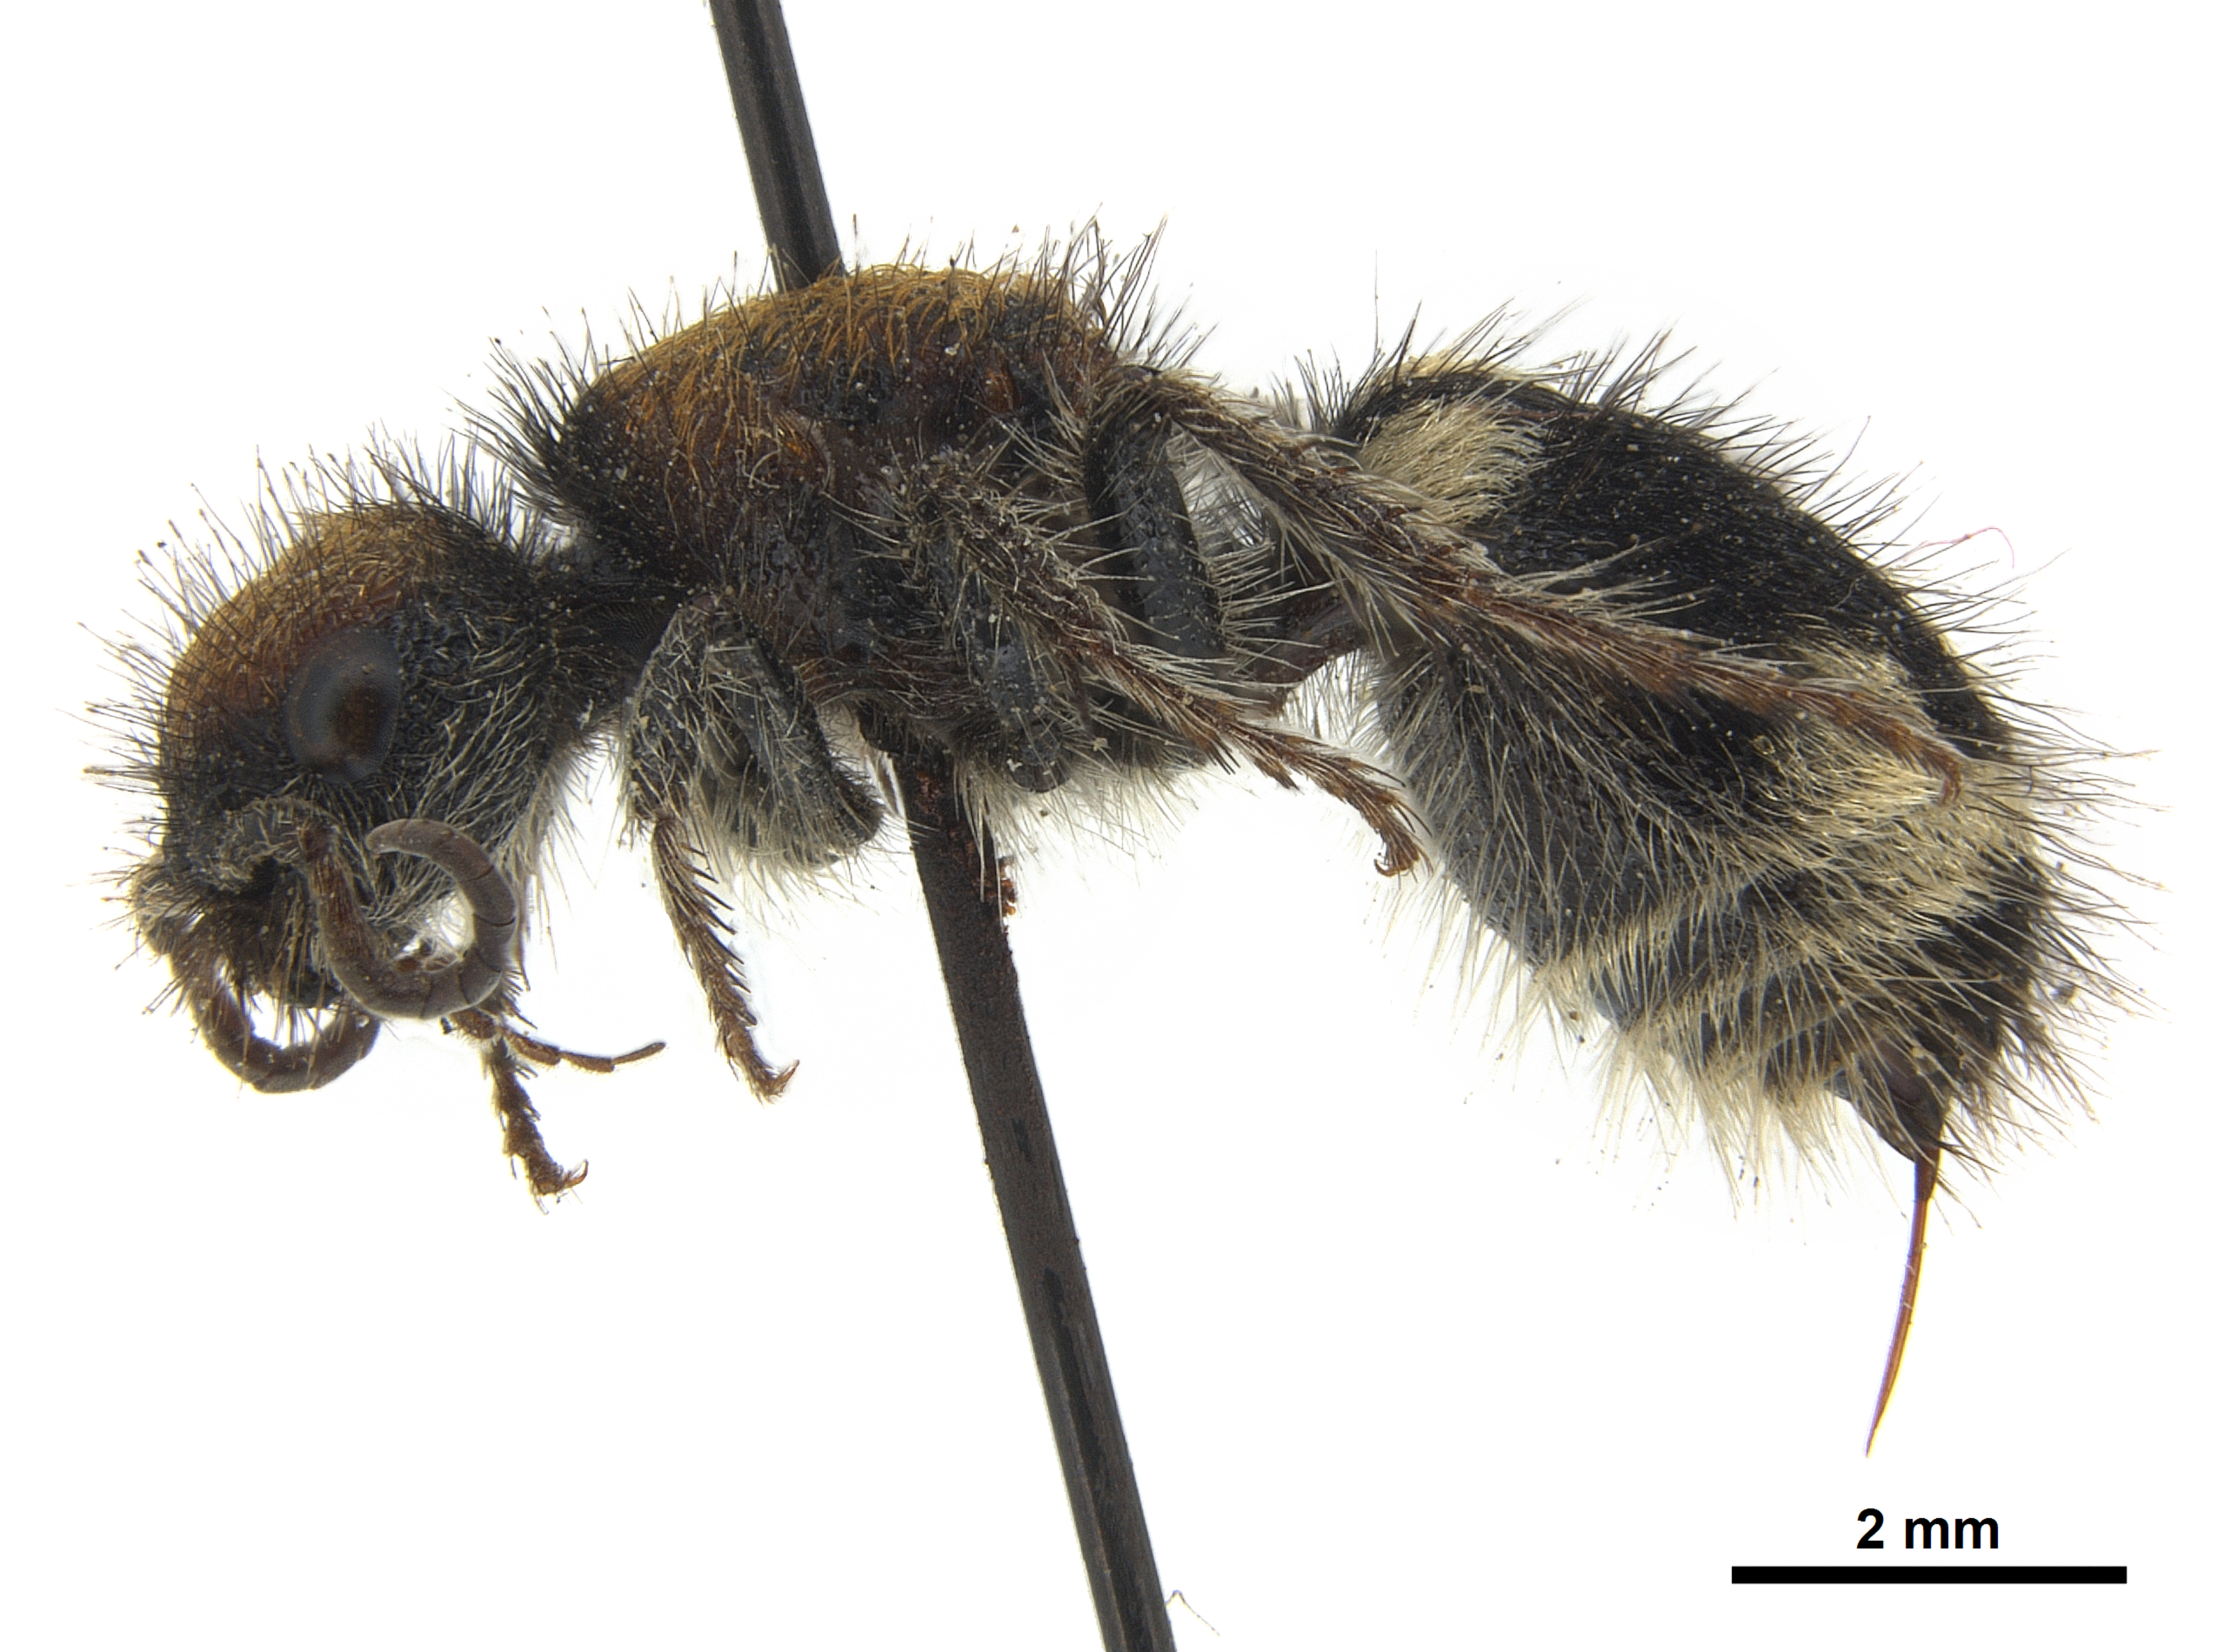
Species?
Ronisia brutia
